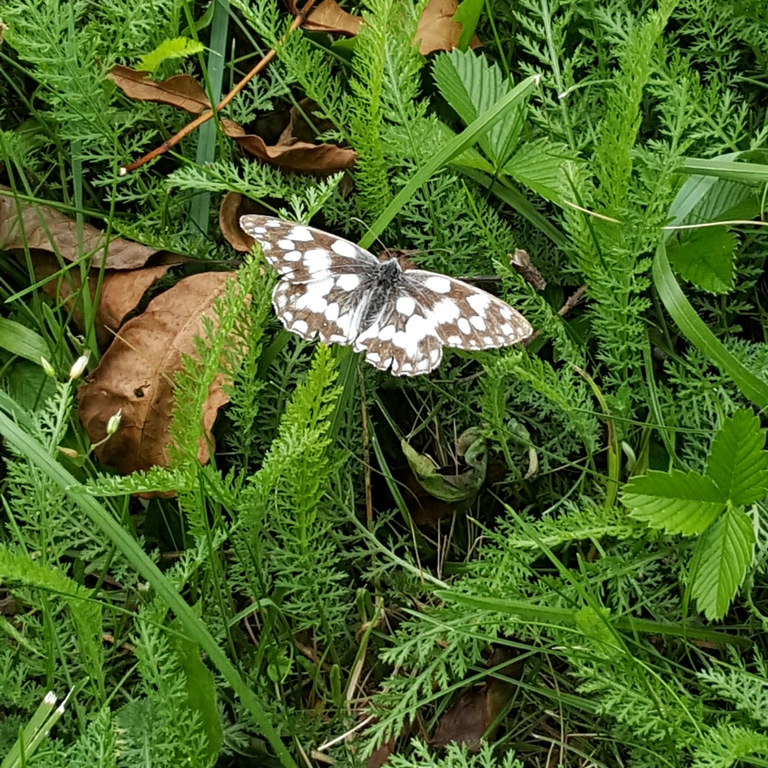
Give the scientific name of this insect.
Melanargia galathea
